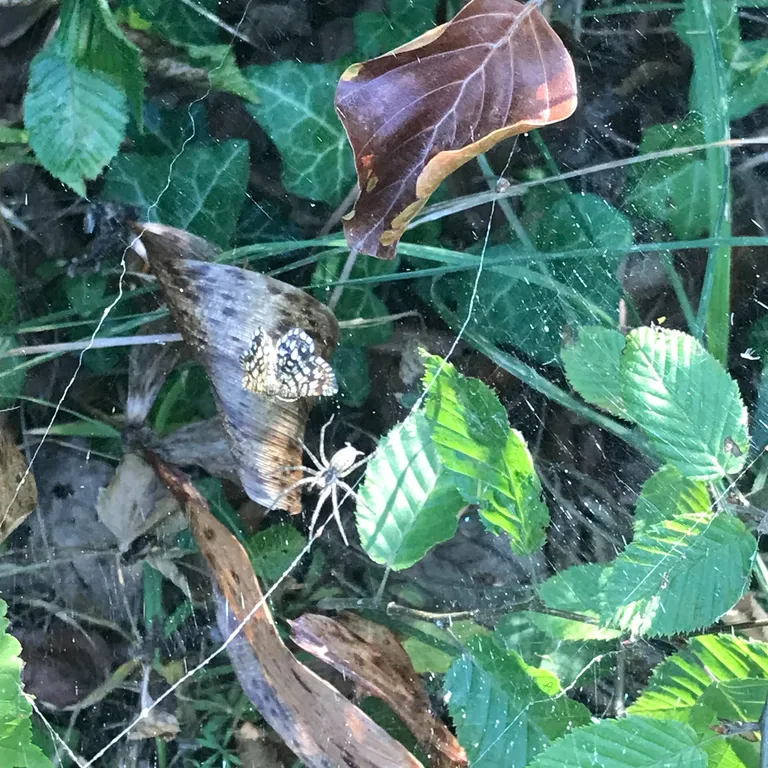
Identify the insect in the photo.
Chiasmia clathrata
